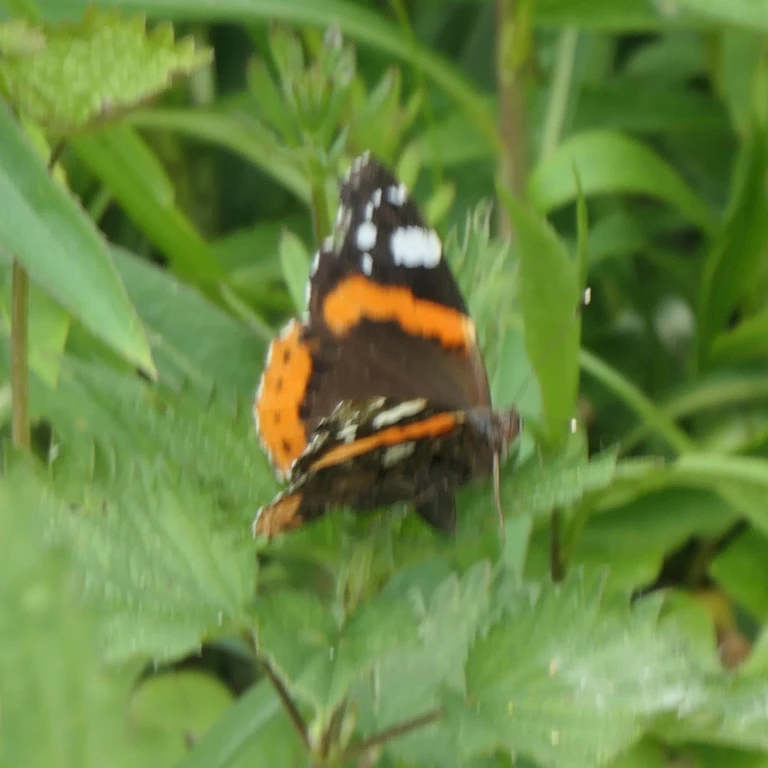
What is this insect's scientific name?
Vanessa atalanta
